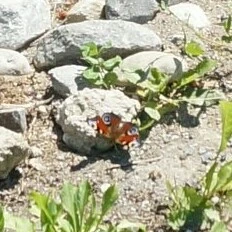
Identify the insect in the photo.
Aglais io
